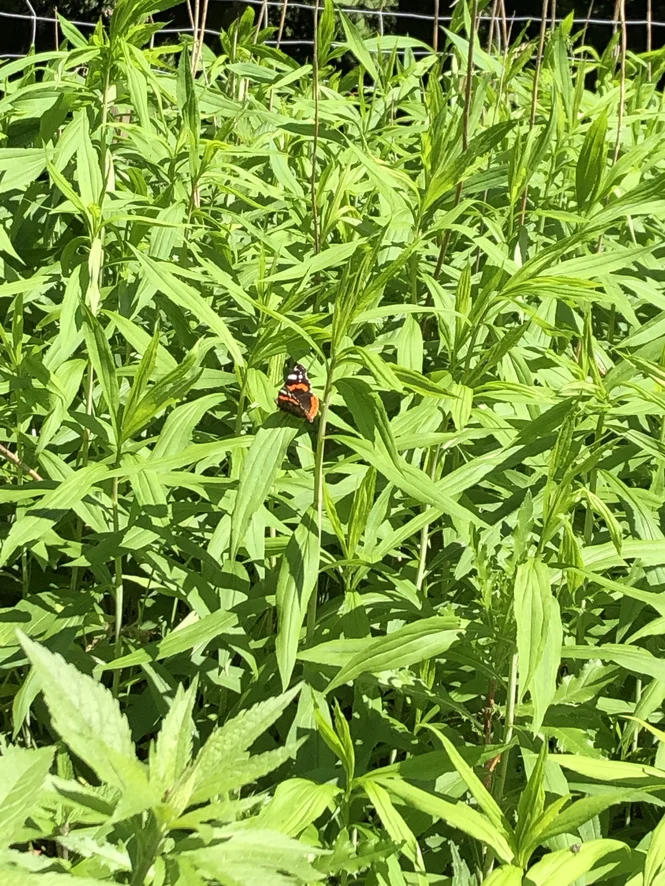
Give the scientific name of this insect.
Vanessa atalanta
